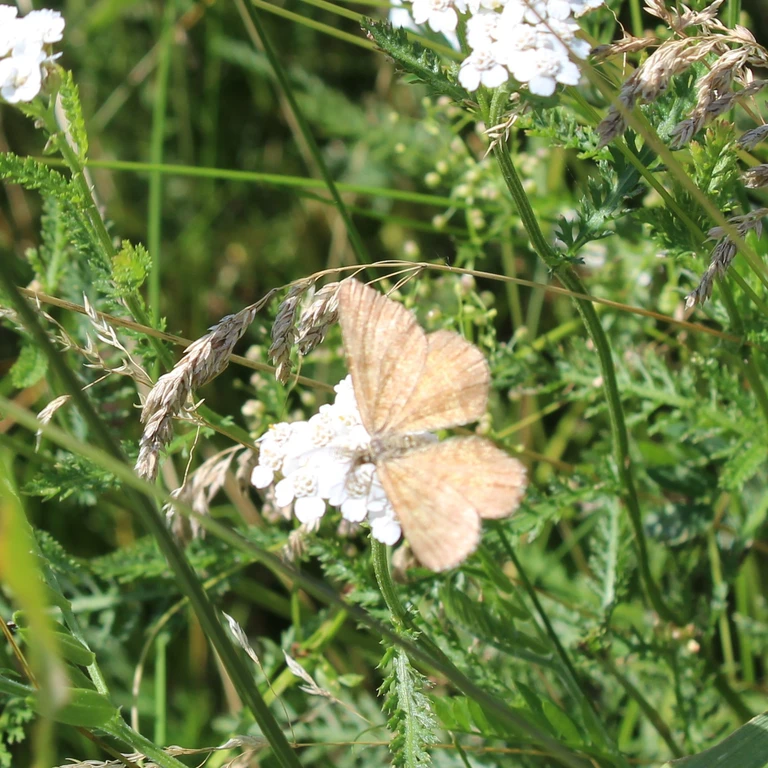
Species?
Ematurga atomaria
